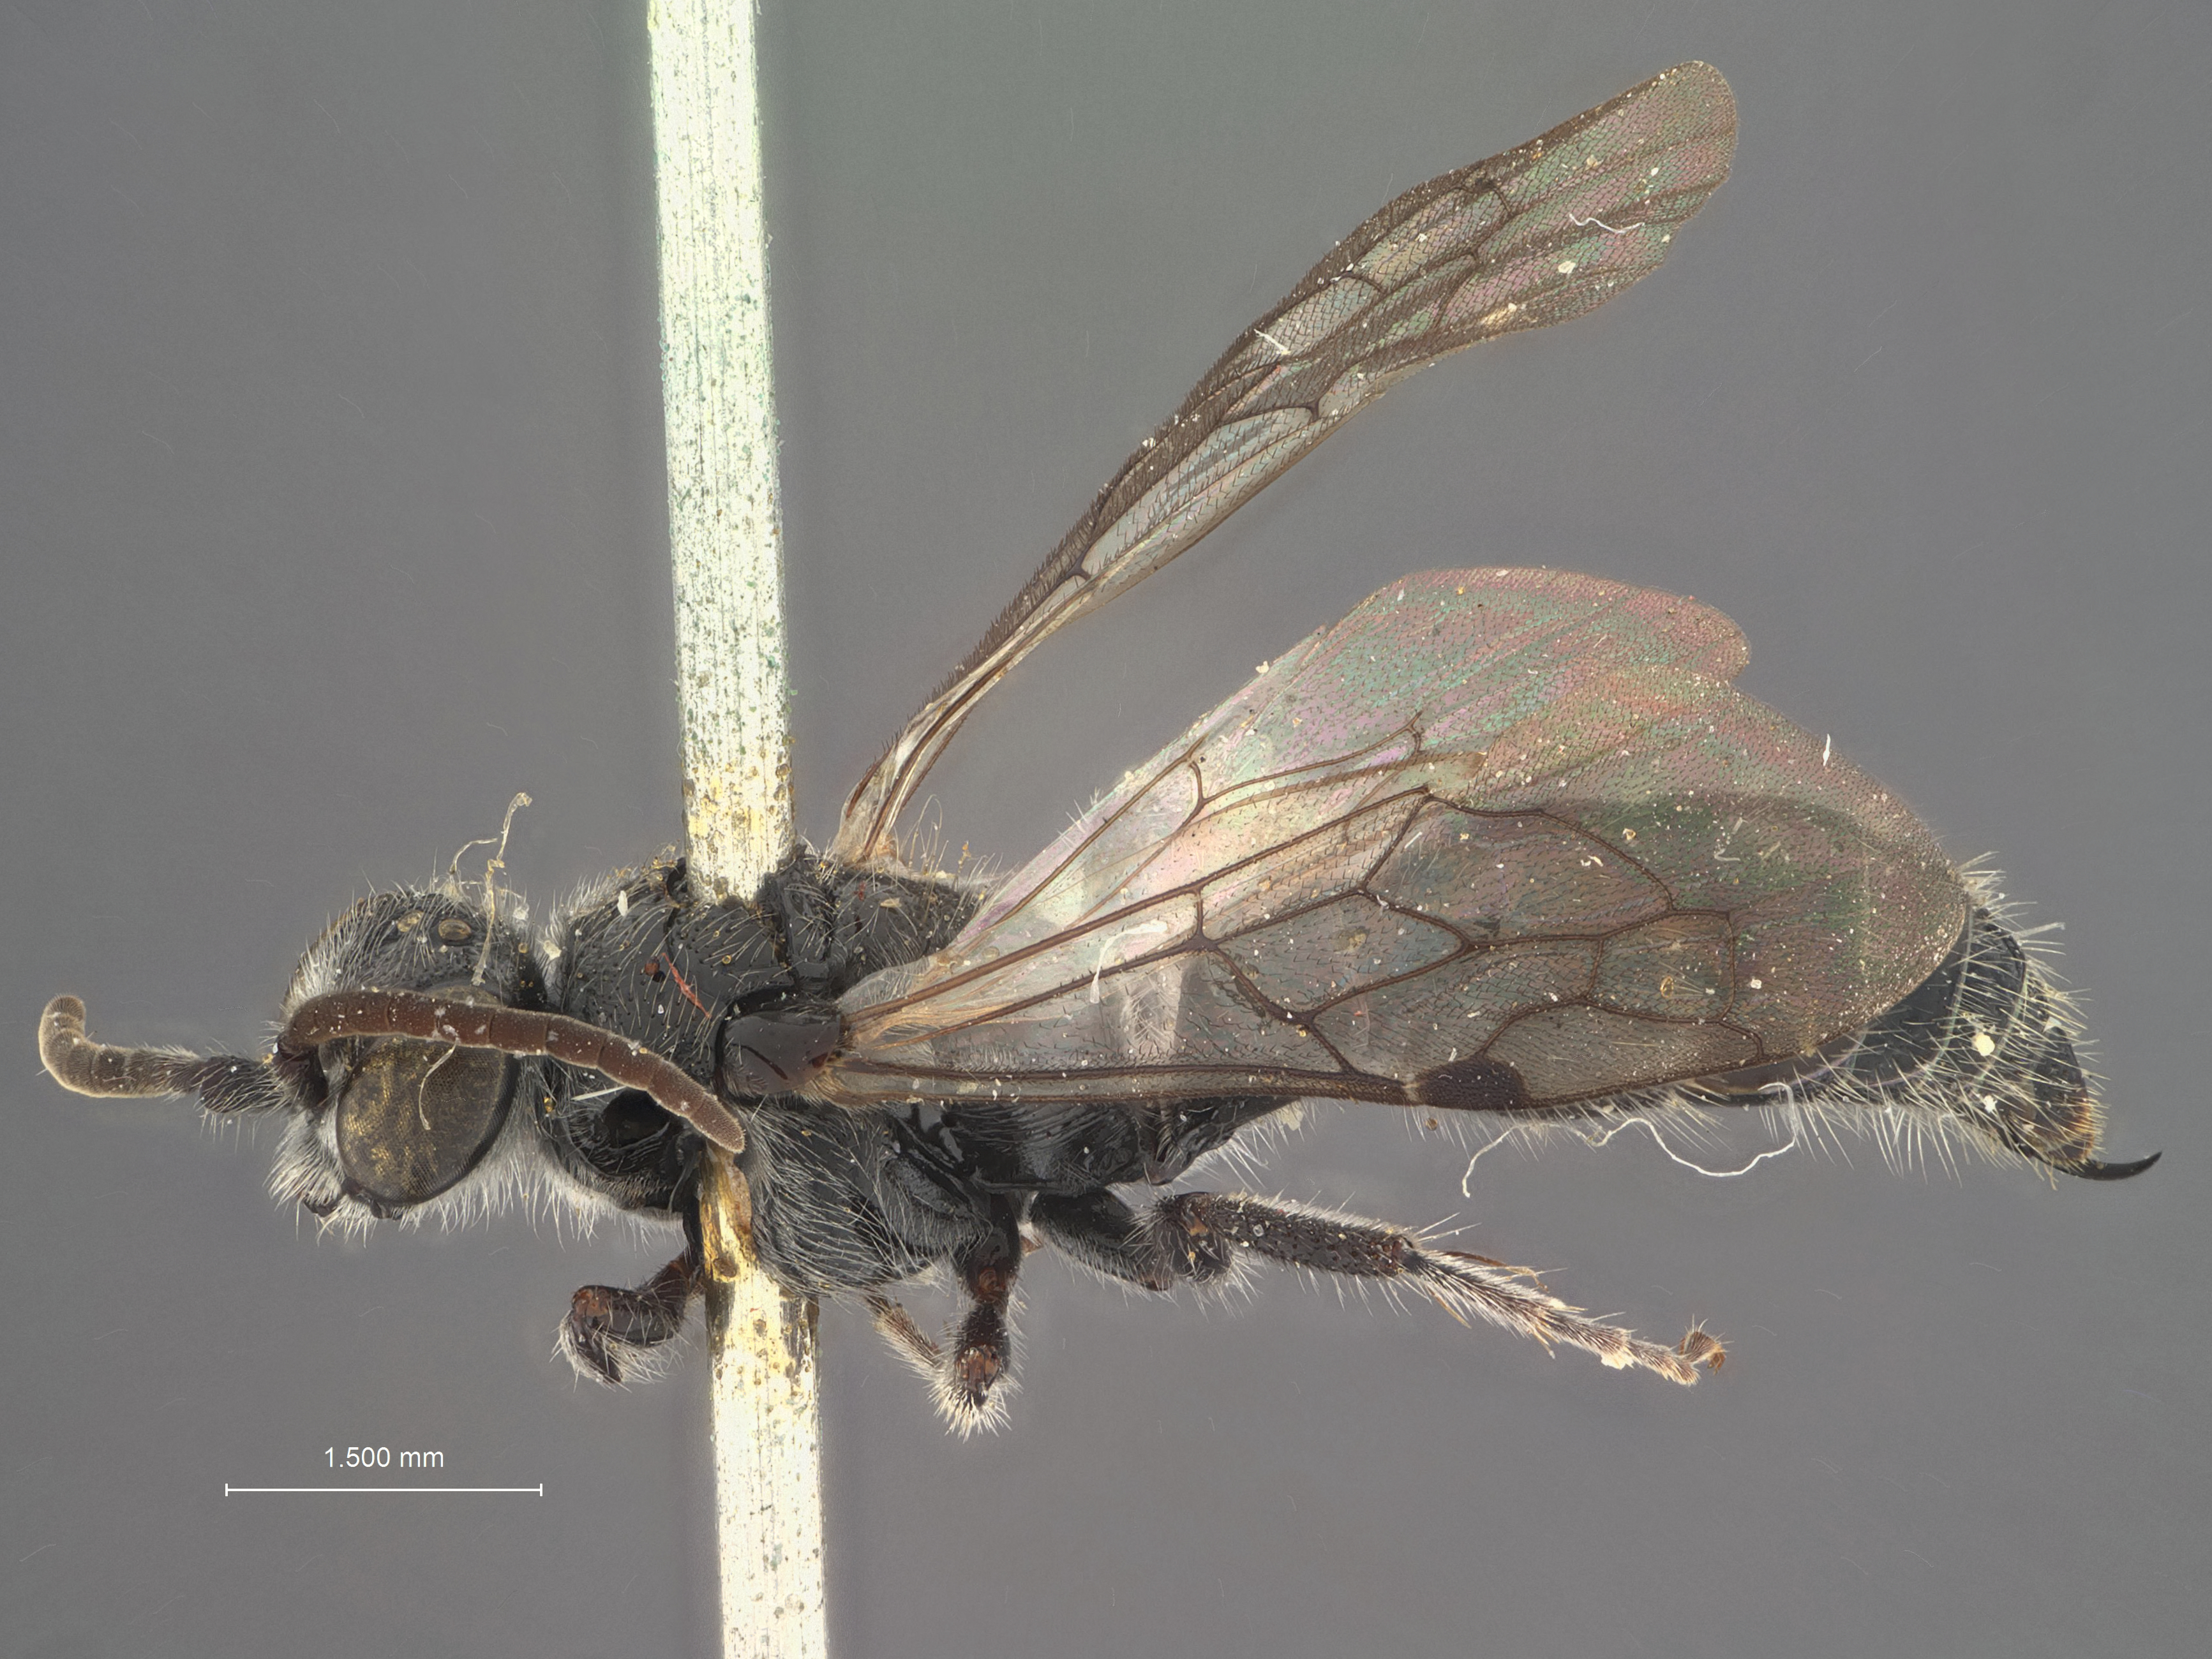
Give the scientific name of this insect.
Tiphia osborni
